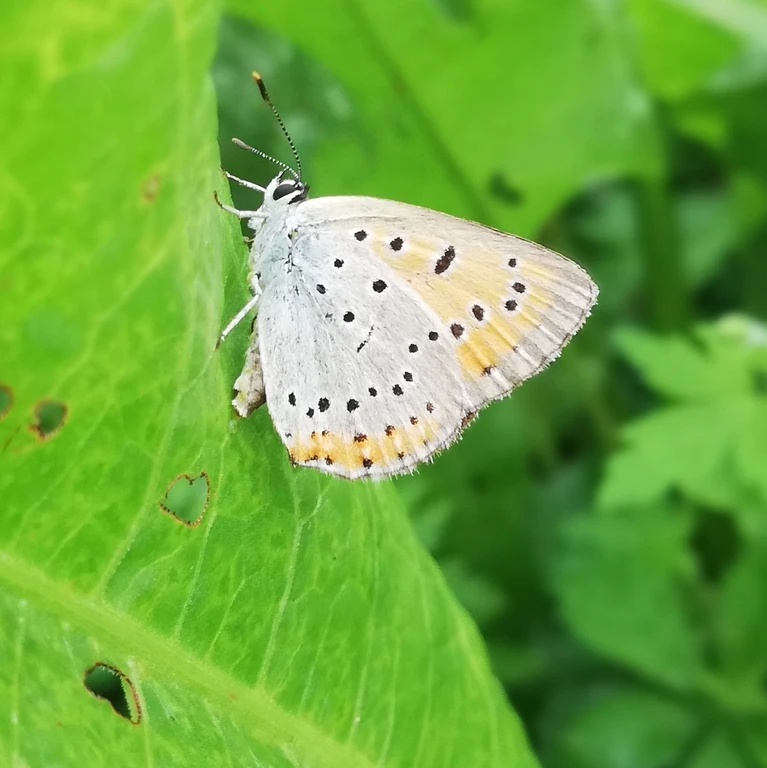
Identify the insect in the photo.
Lycaena dispar
